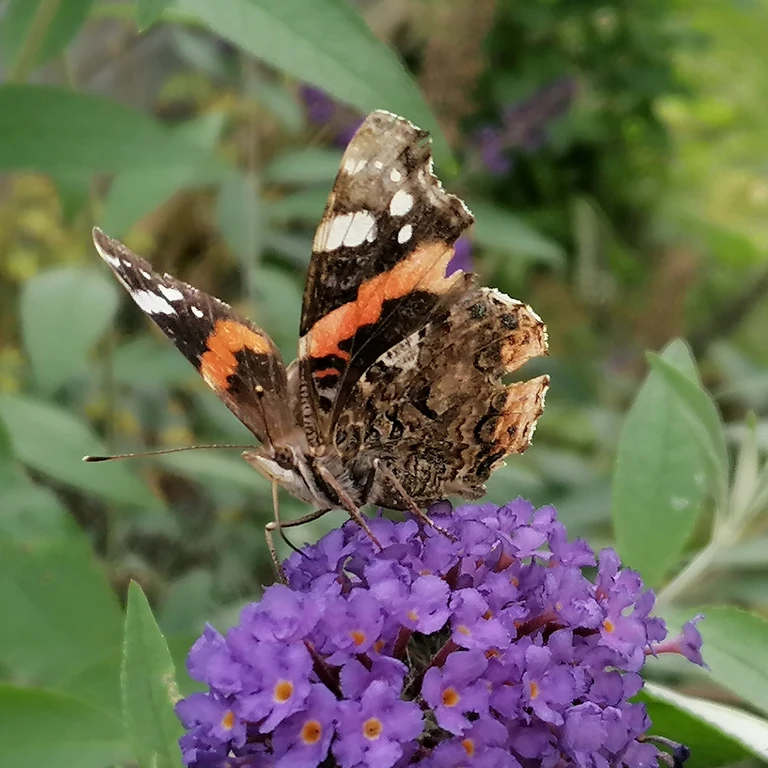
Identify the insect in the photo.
Vanessa atalanta
